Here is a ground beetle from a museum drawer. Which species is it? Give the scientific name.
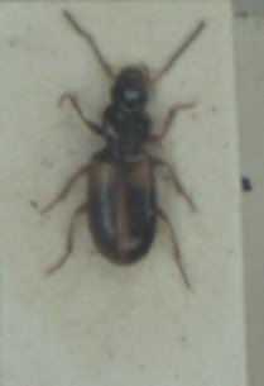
Acupalpus meridianus
